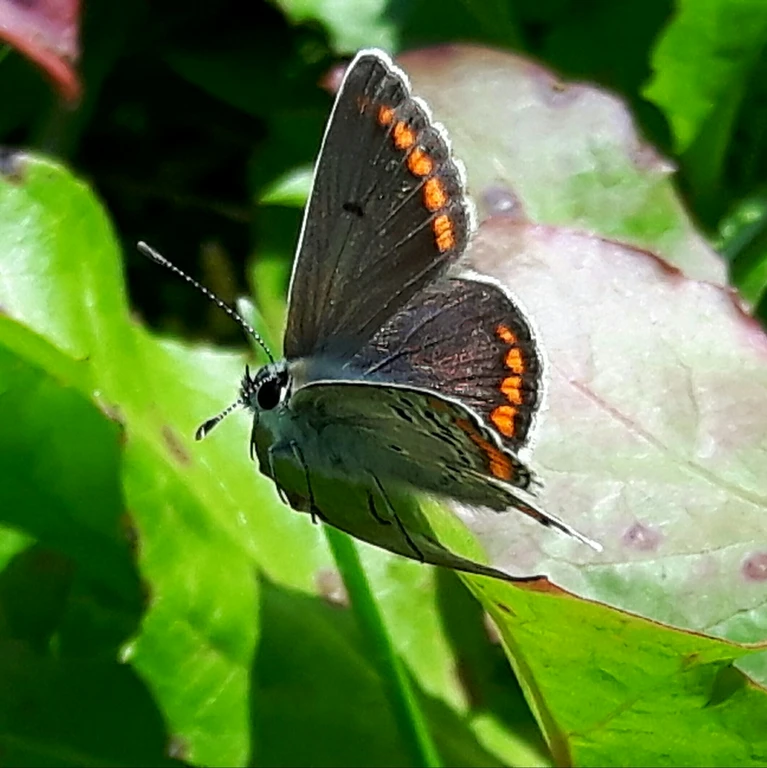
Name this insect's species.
Aricia agestis/artaxerxes
